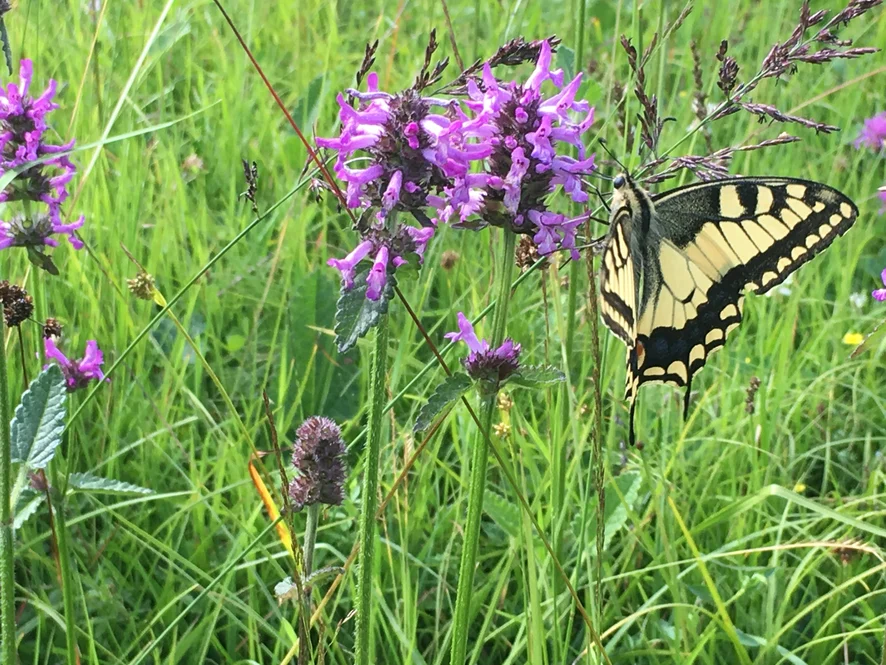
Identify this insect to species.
Papilio machaon
